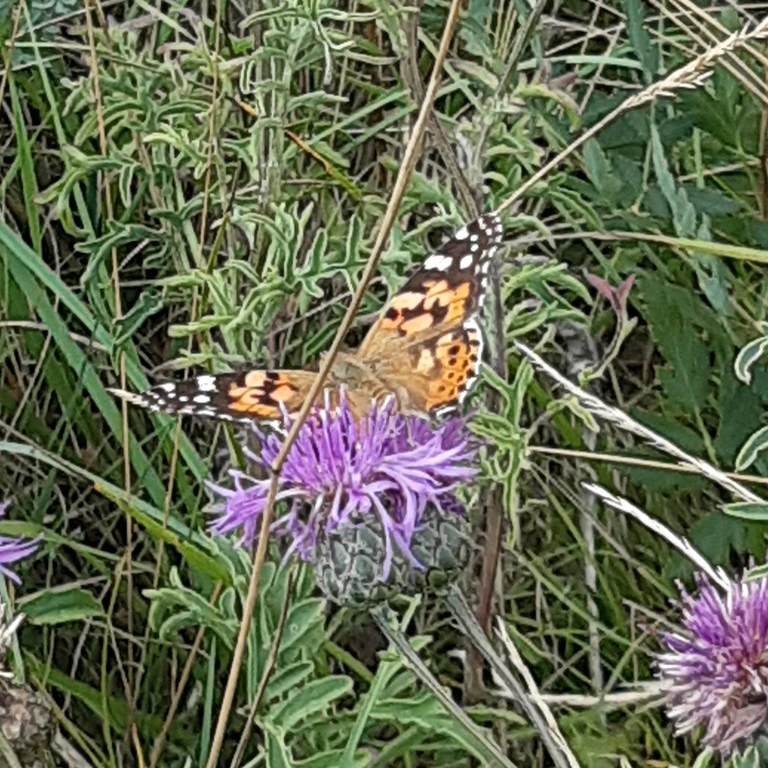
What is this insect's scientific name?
Vanessa cardui
